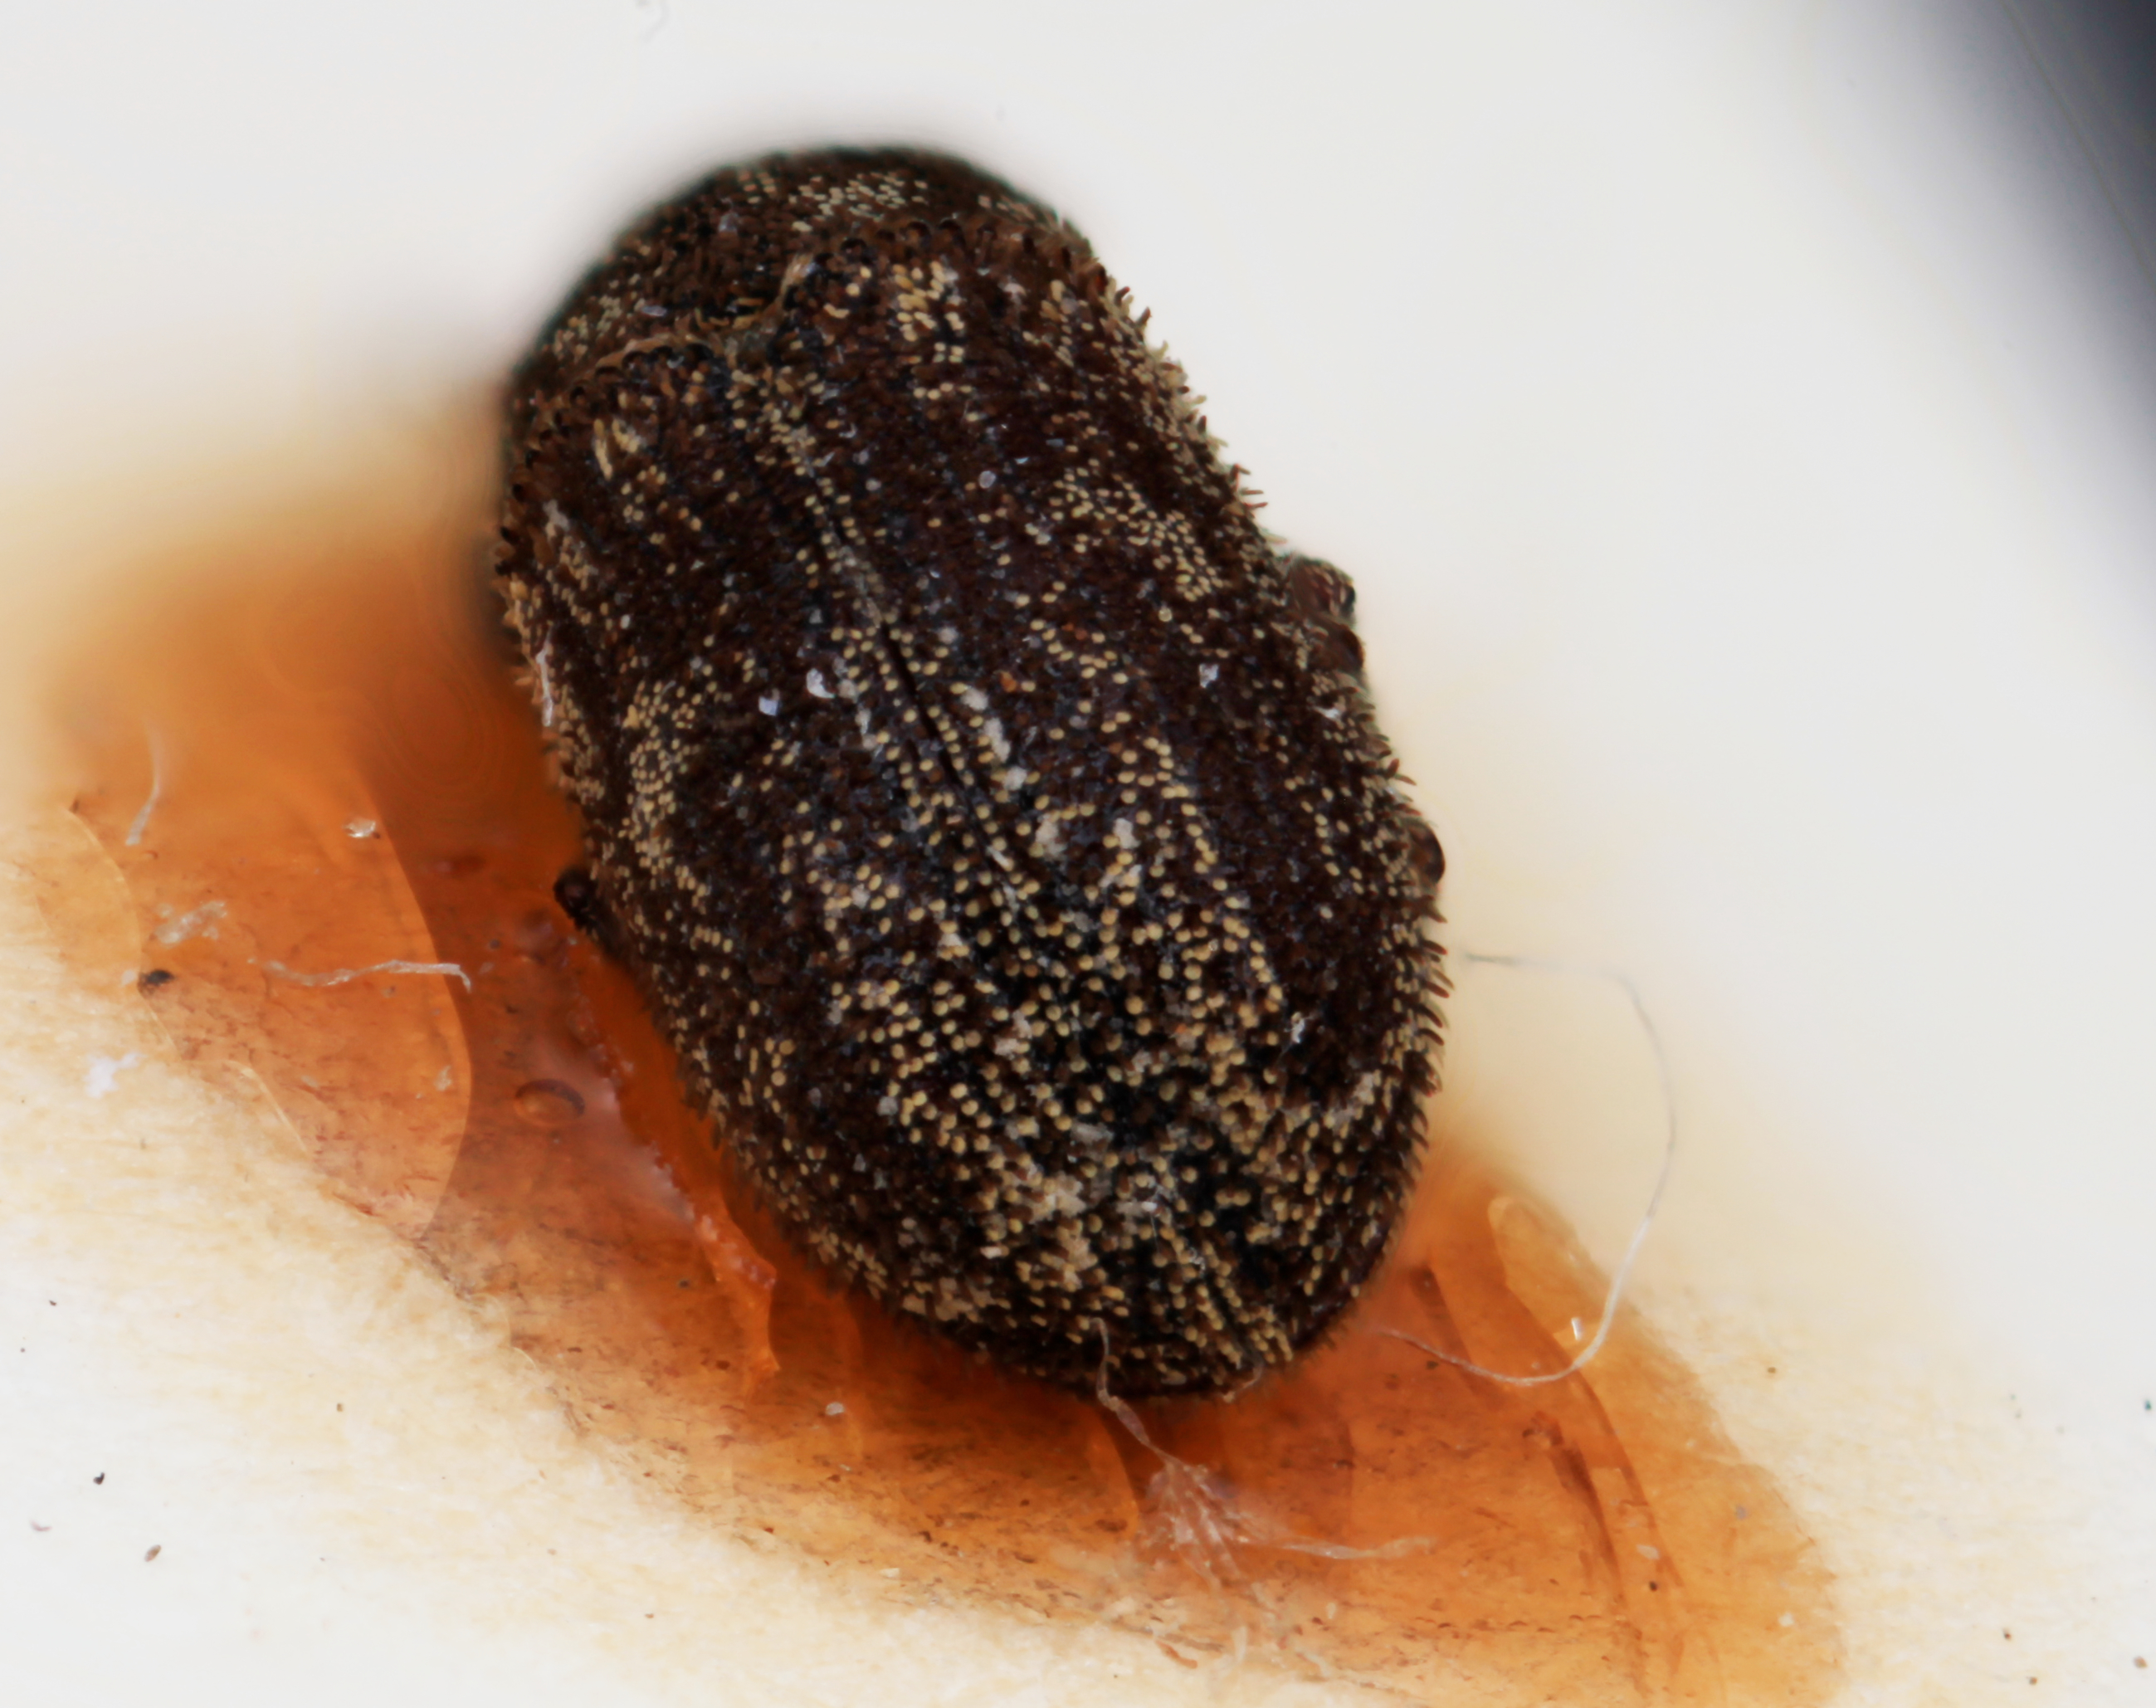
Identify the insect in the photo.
Xylechinus solervicensi
